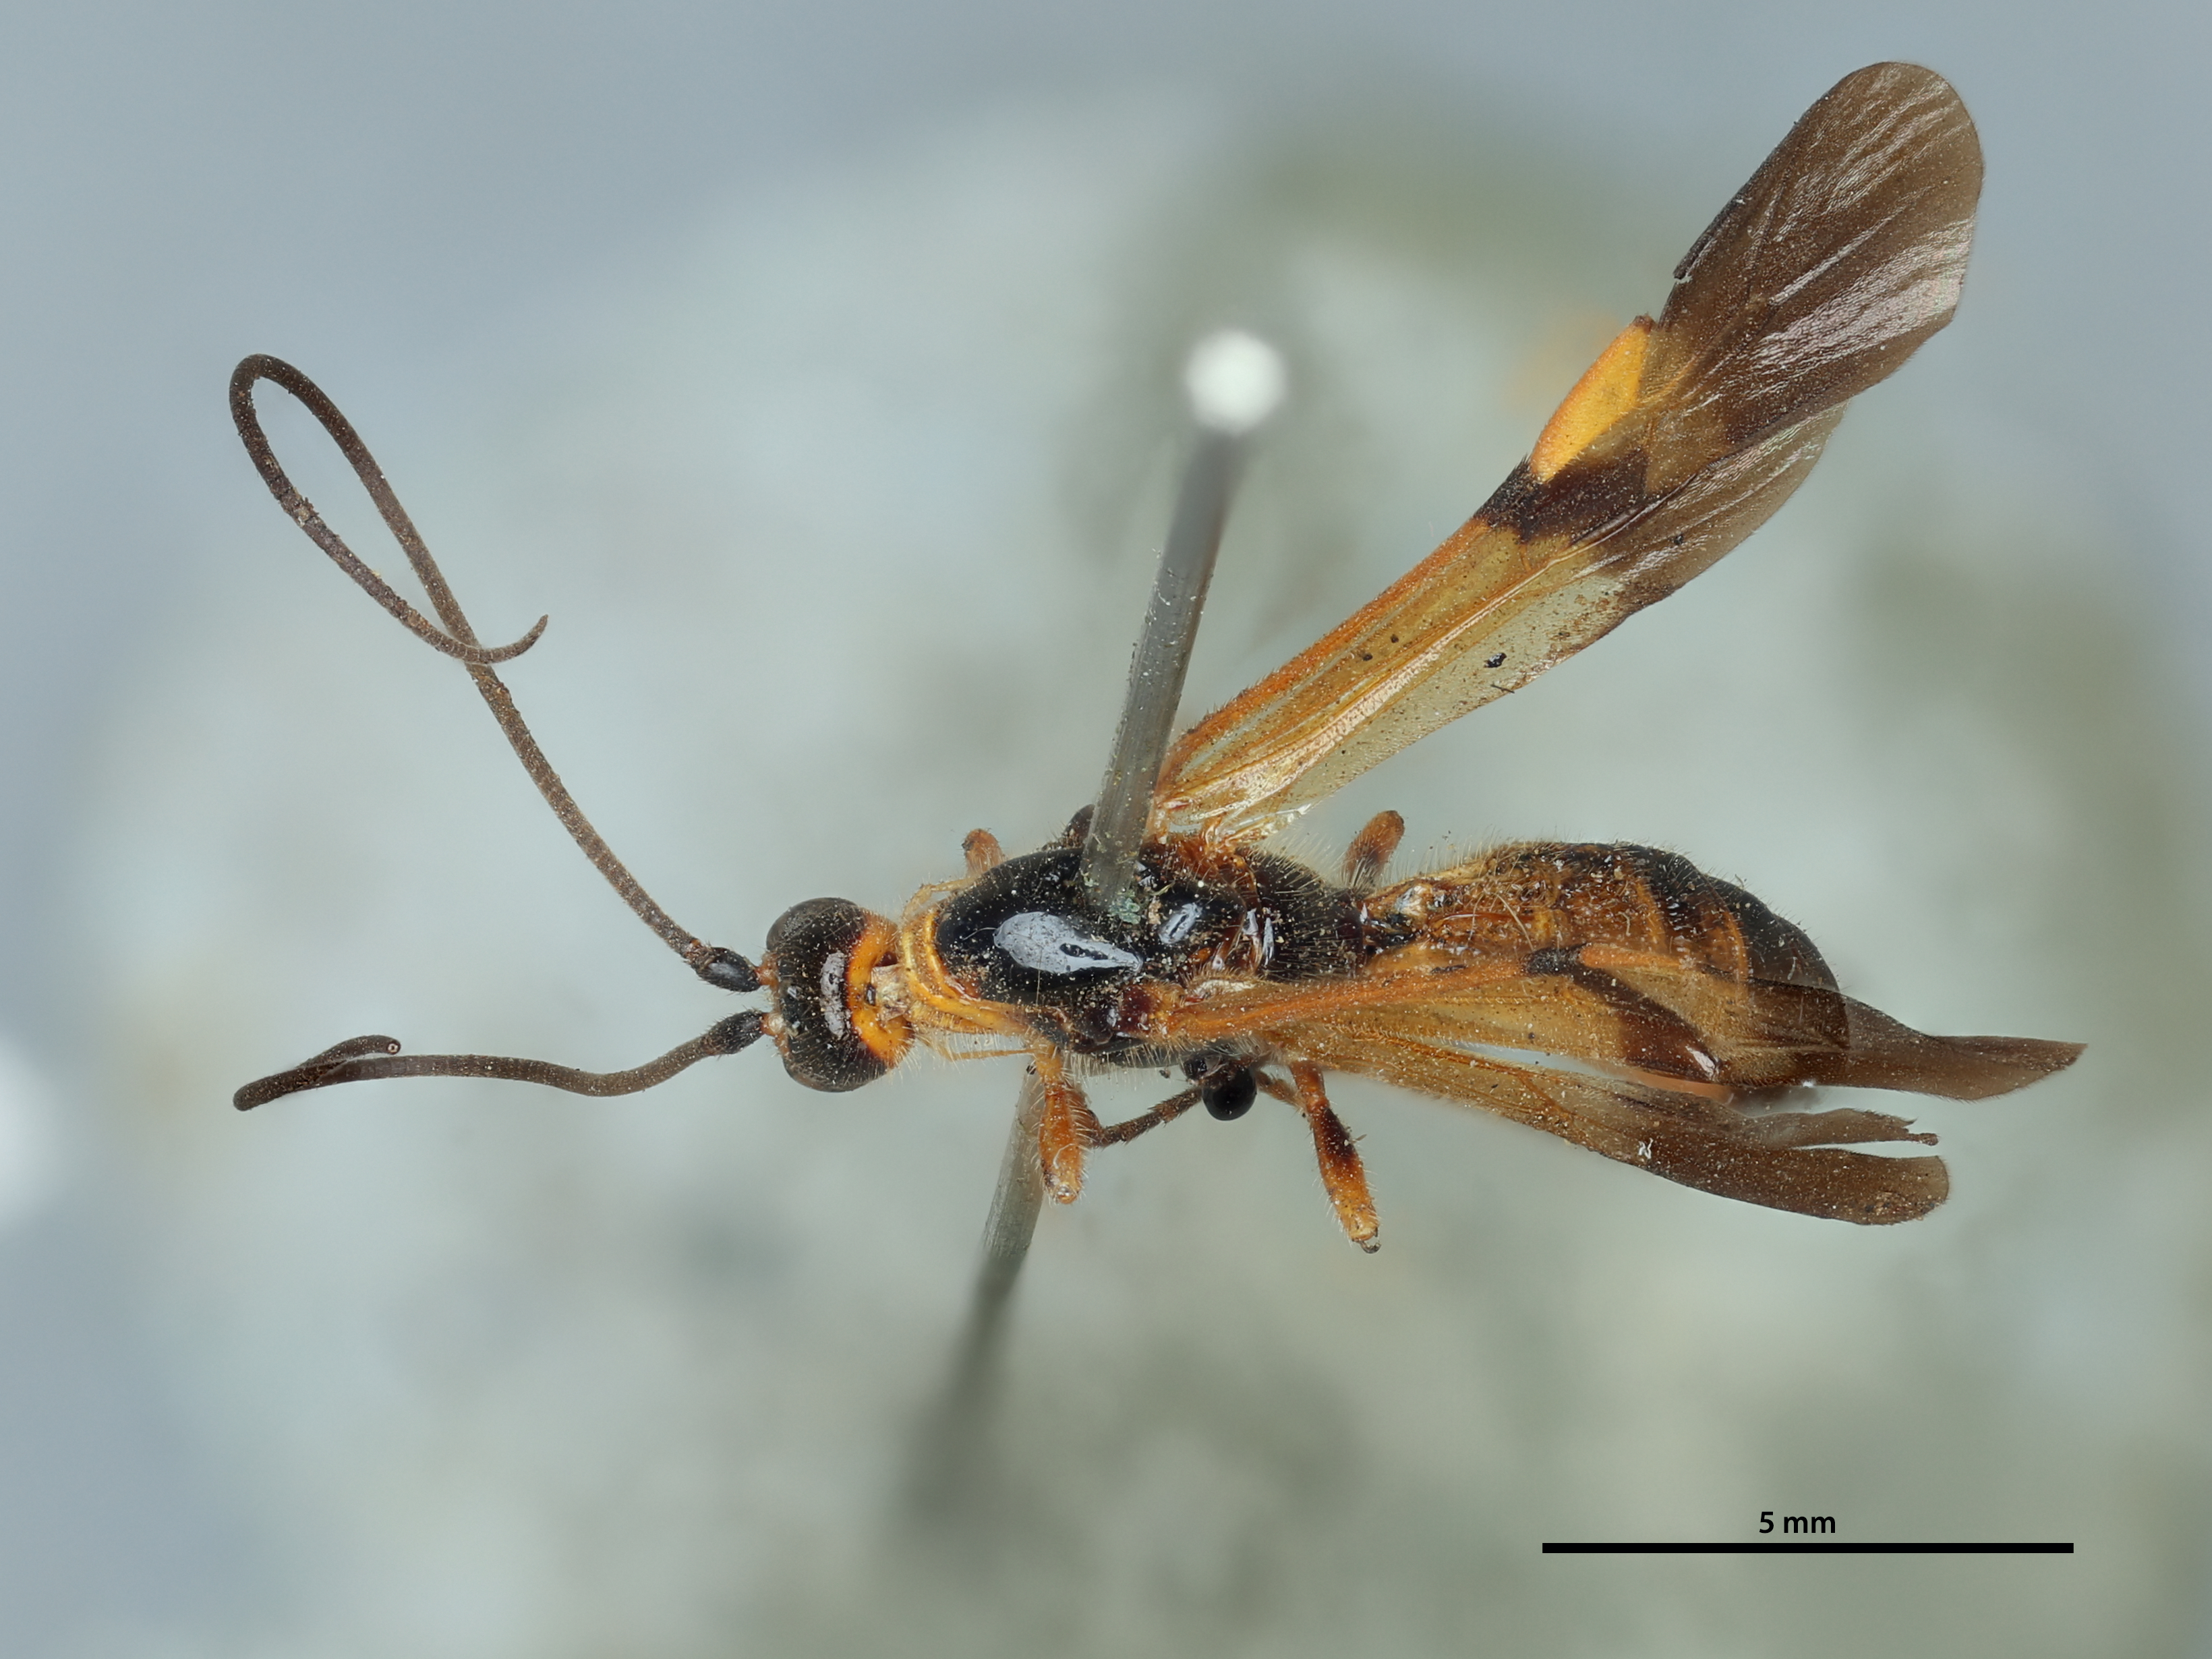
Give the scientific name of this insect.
Iphiaulax australiensis
